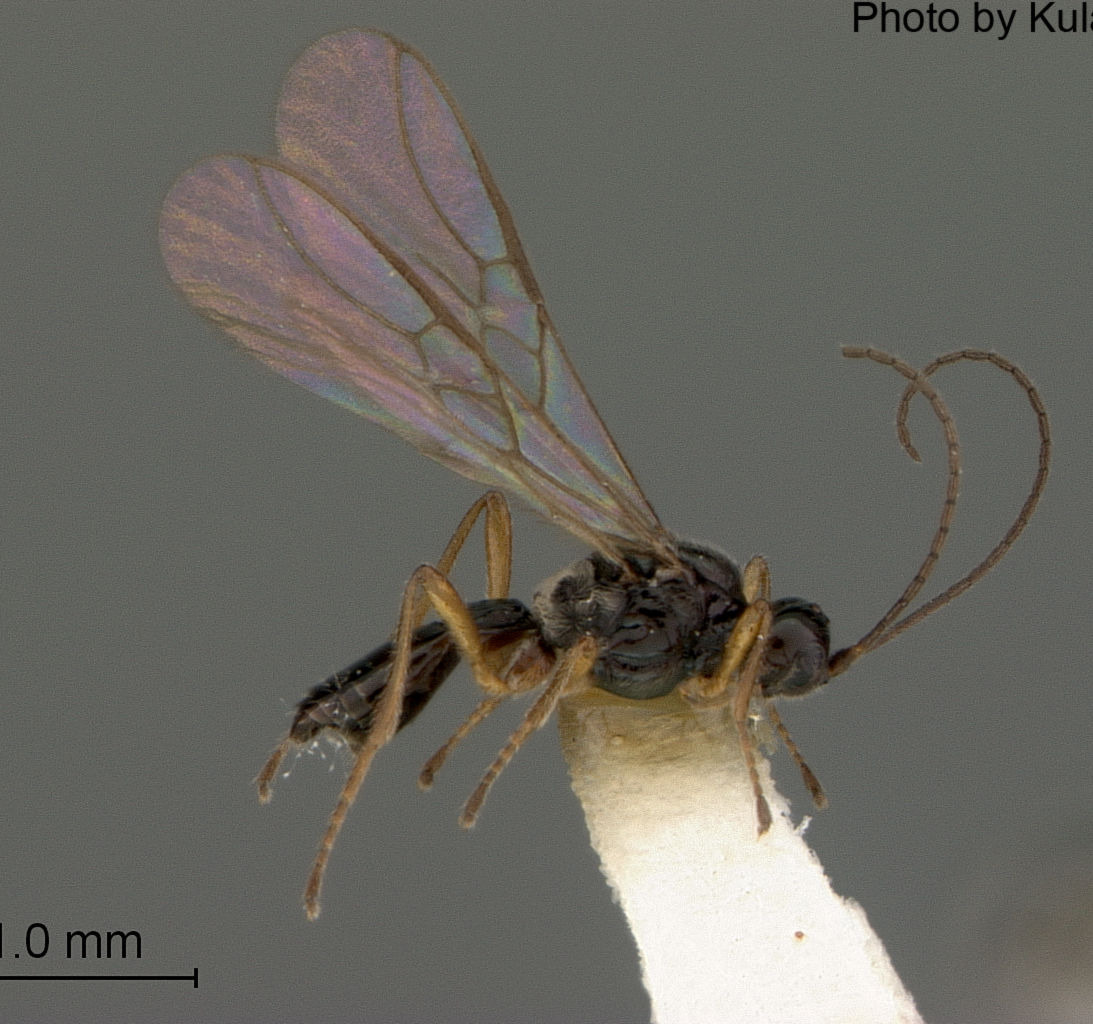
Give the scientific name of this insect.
Chorebus aquaticus
